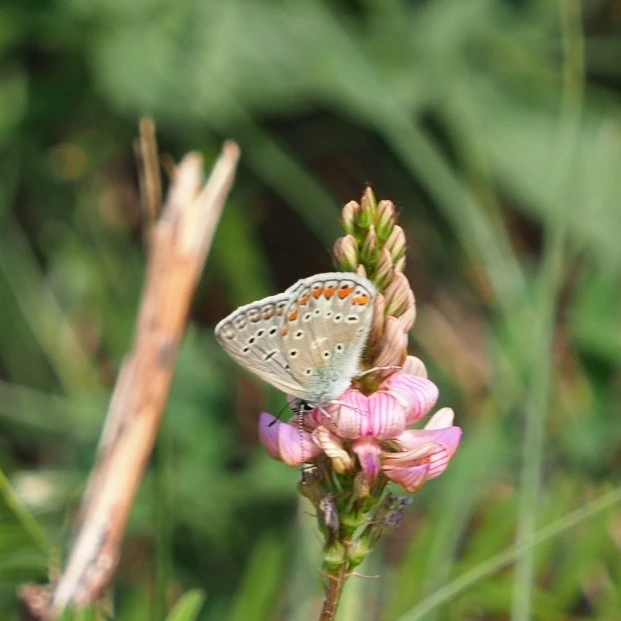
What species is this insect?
Polyommatus icarus
